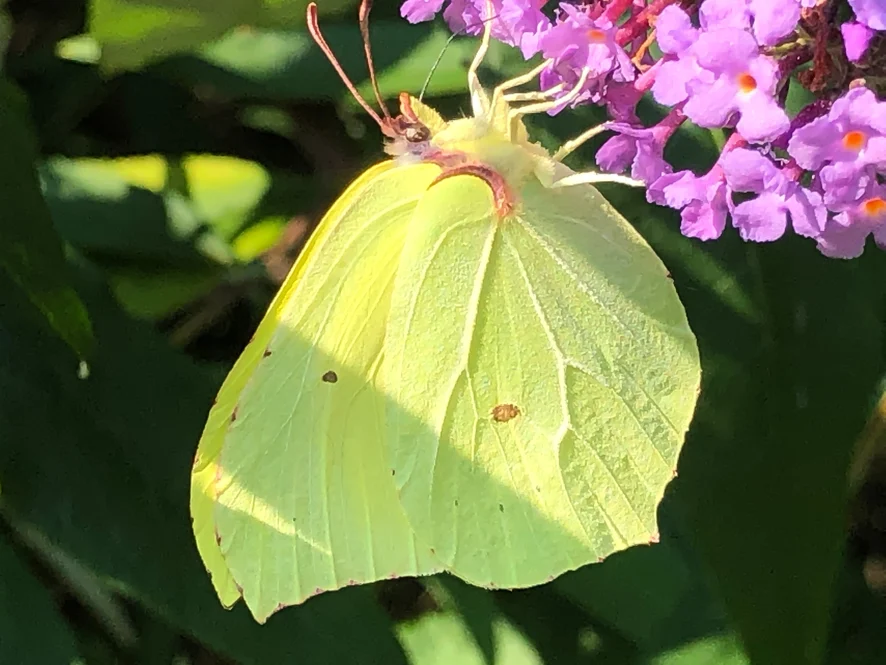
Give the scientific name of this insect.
Gonepteryx rhamni
